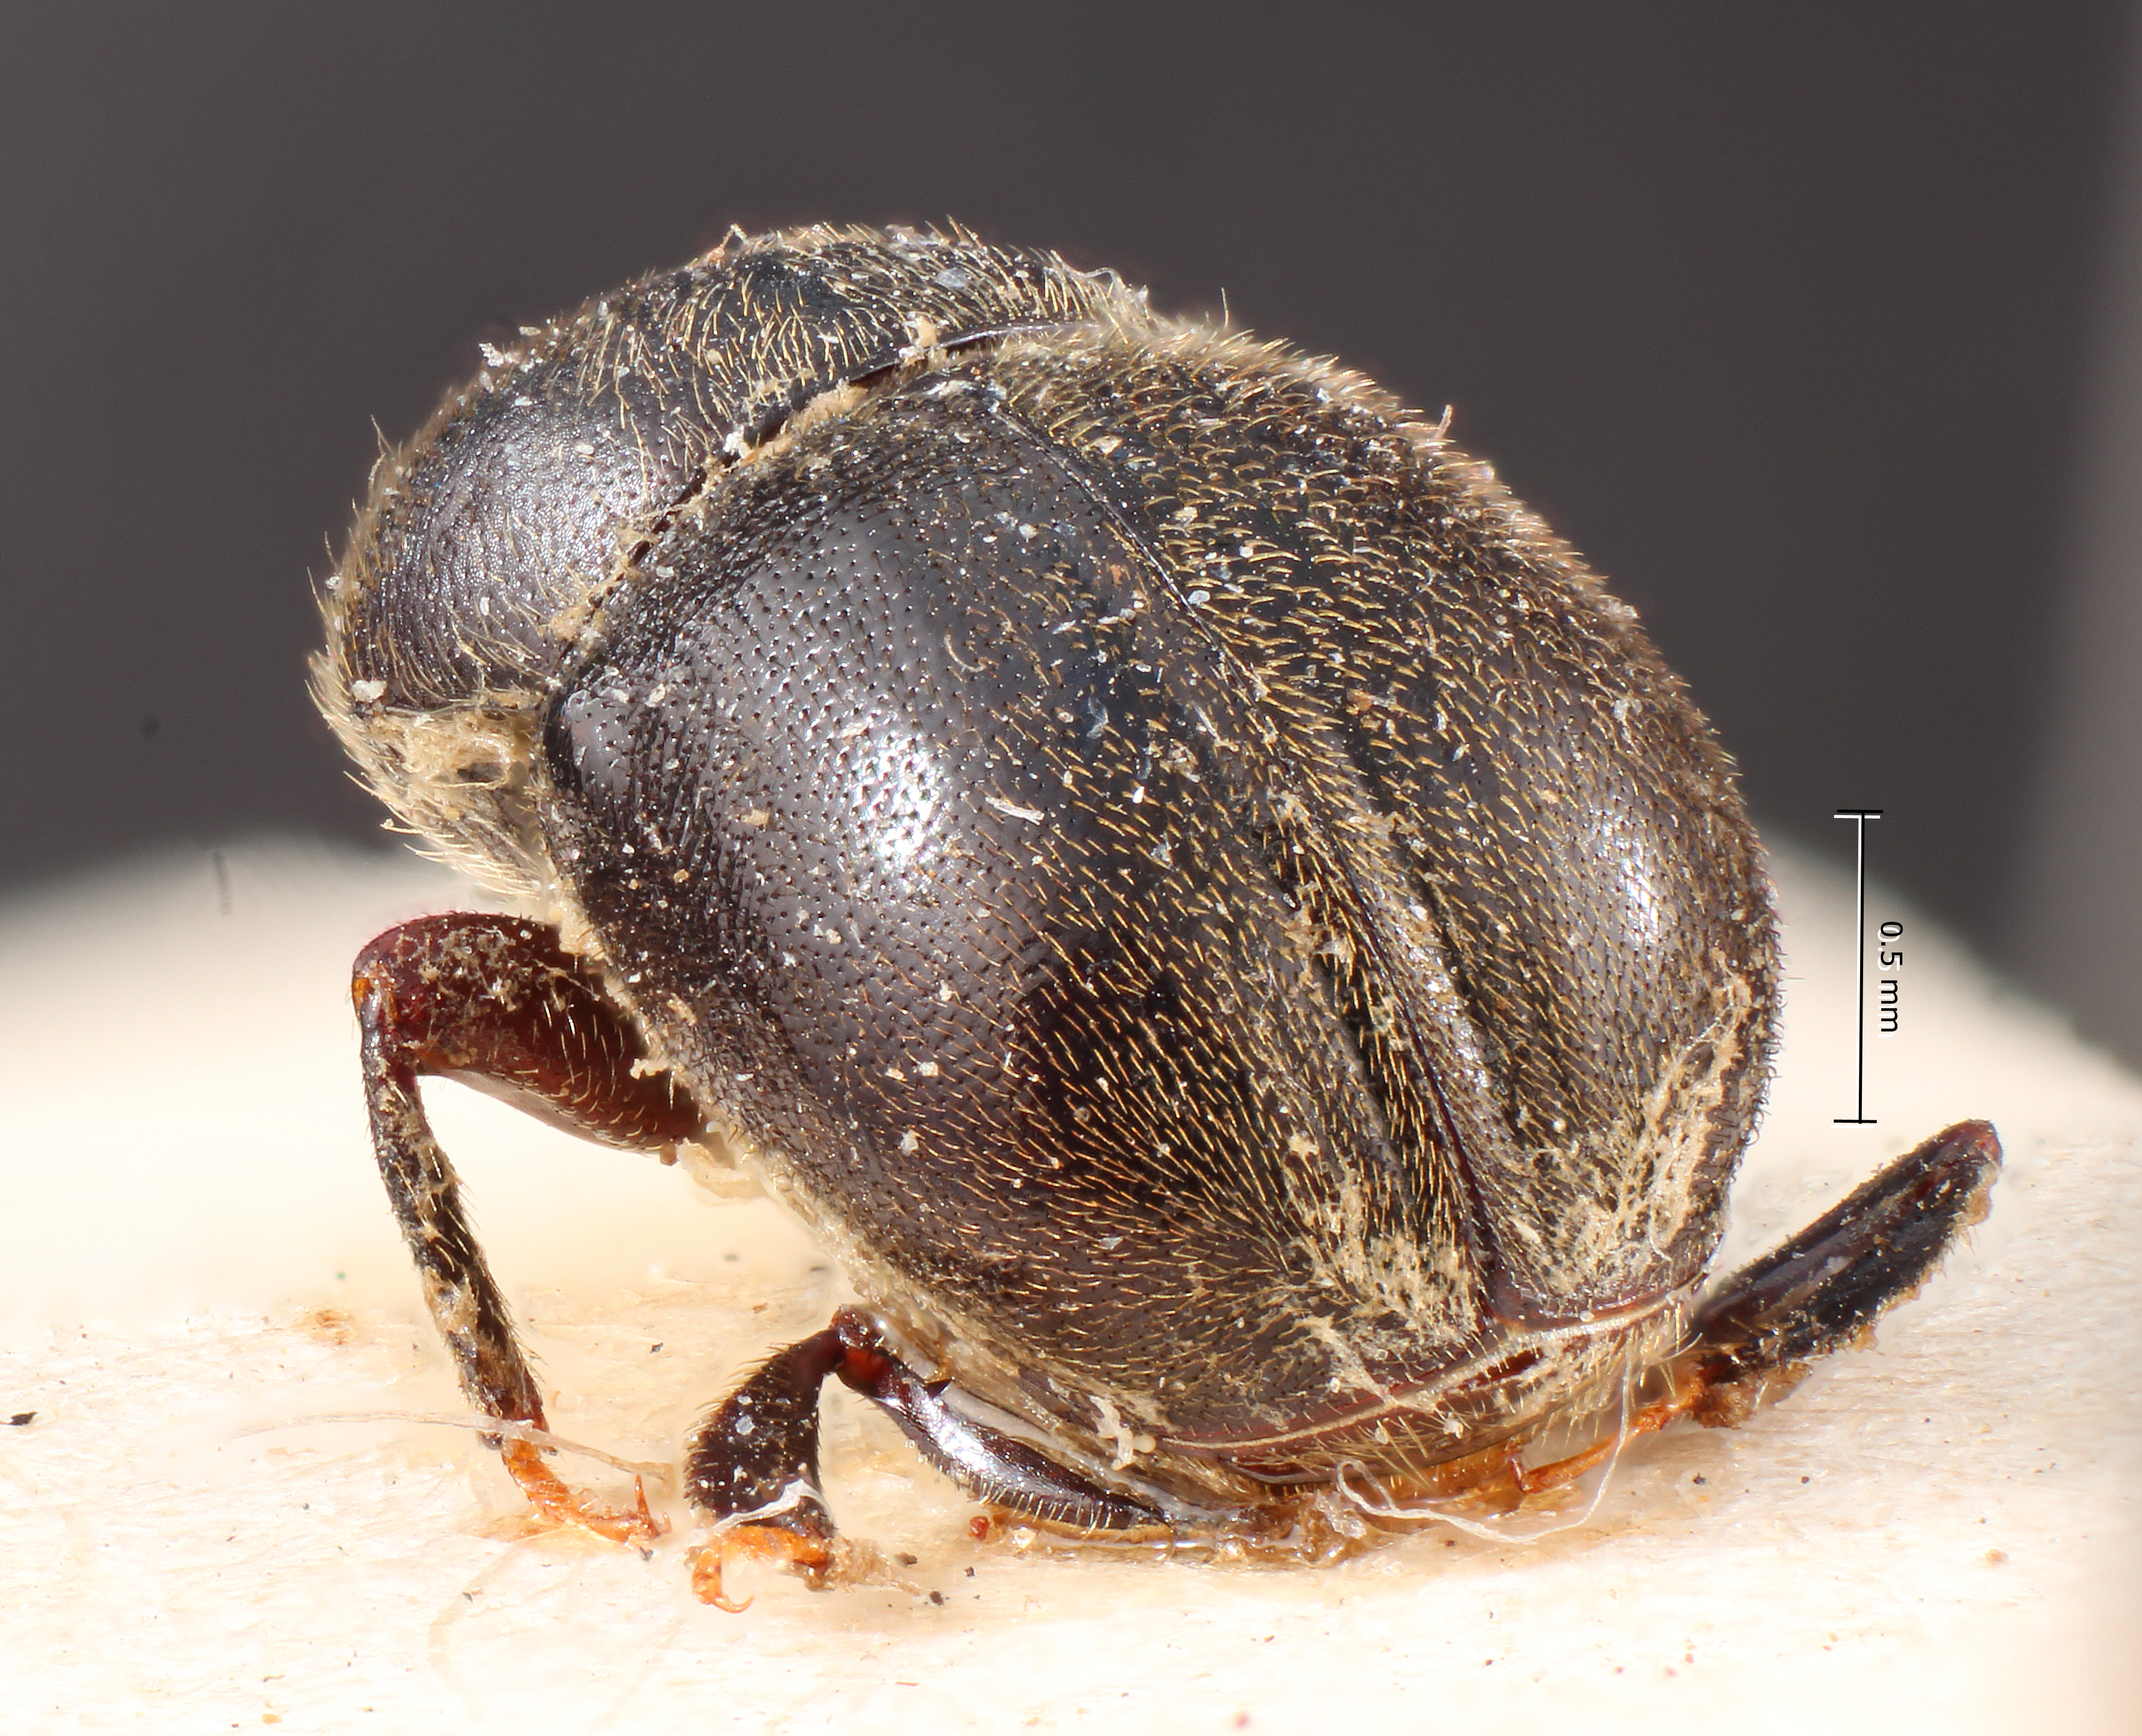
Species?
Prionoscelis argentinensis
